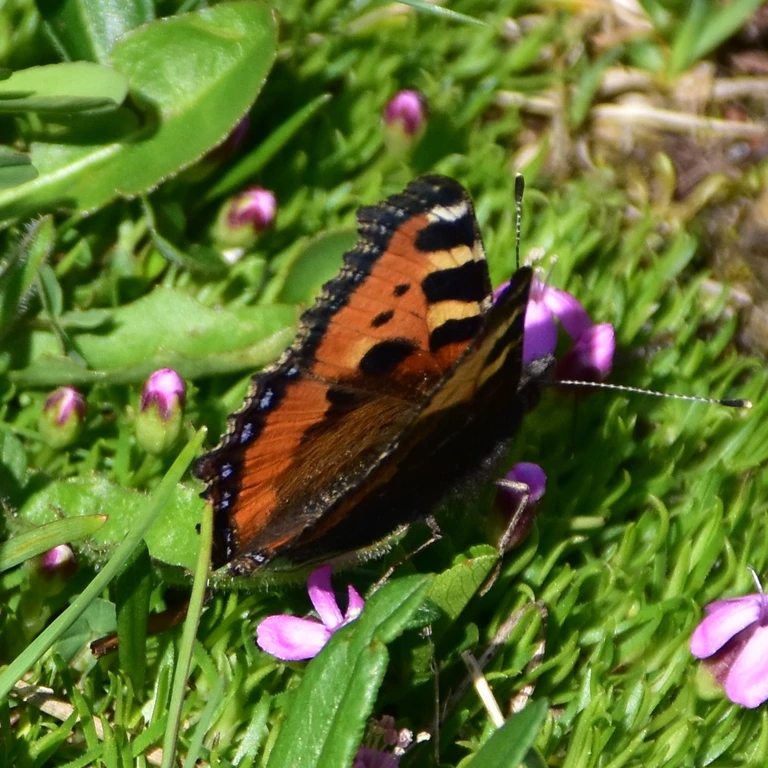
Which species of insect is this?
Aglais urticae
